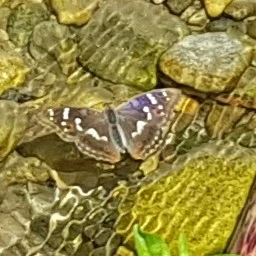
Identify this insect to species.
Apatura ilia
